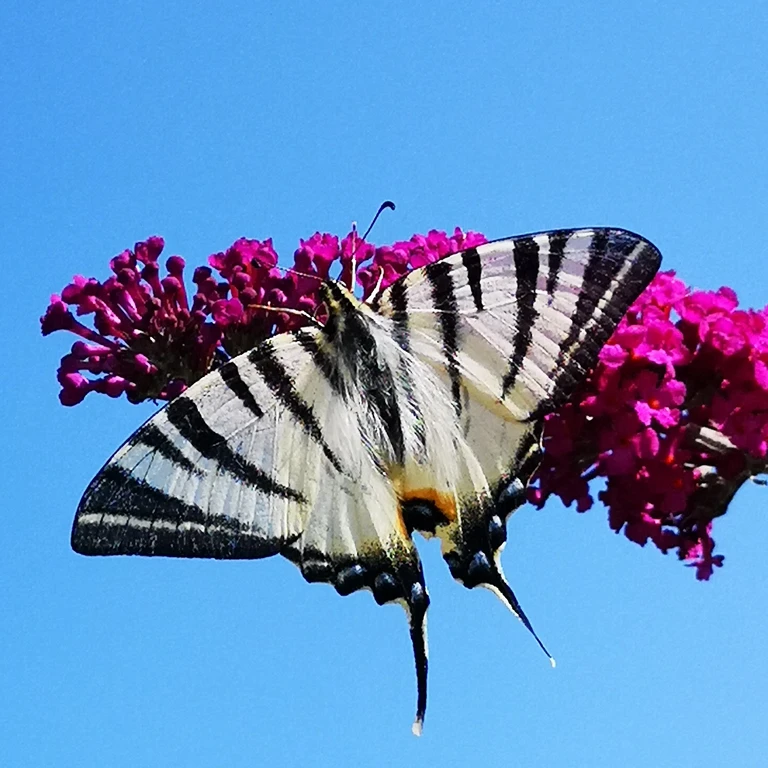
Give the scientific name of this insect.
Iphiclides podalirius
